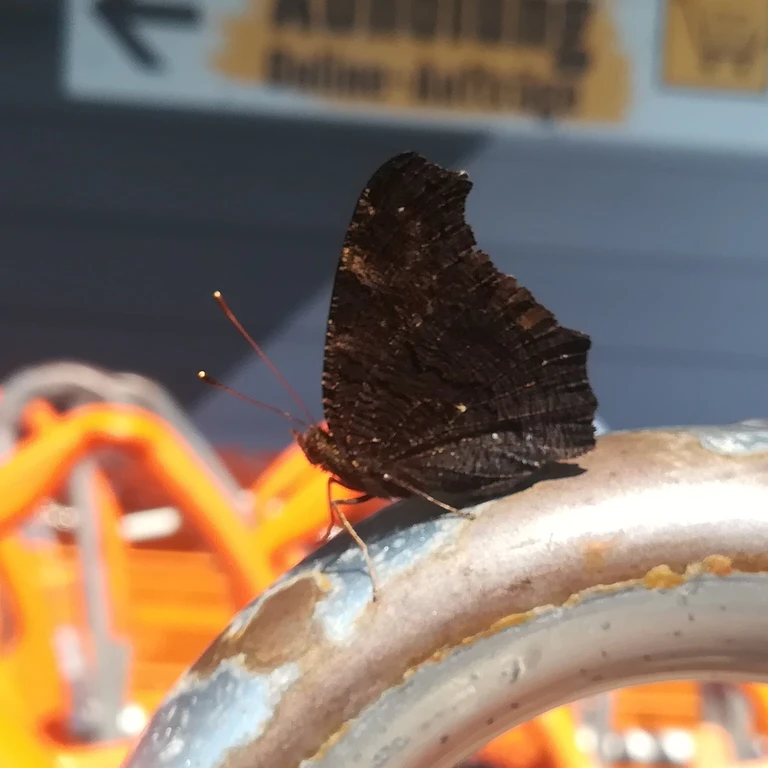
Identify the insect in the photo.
Aglais io
